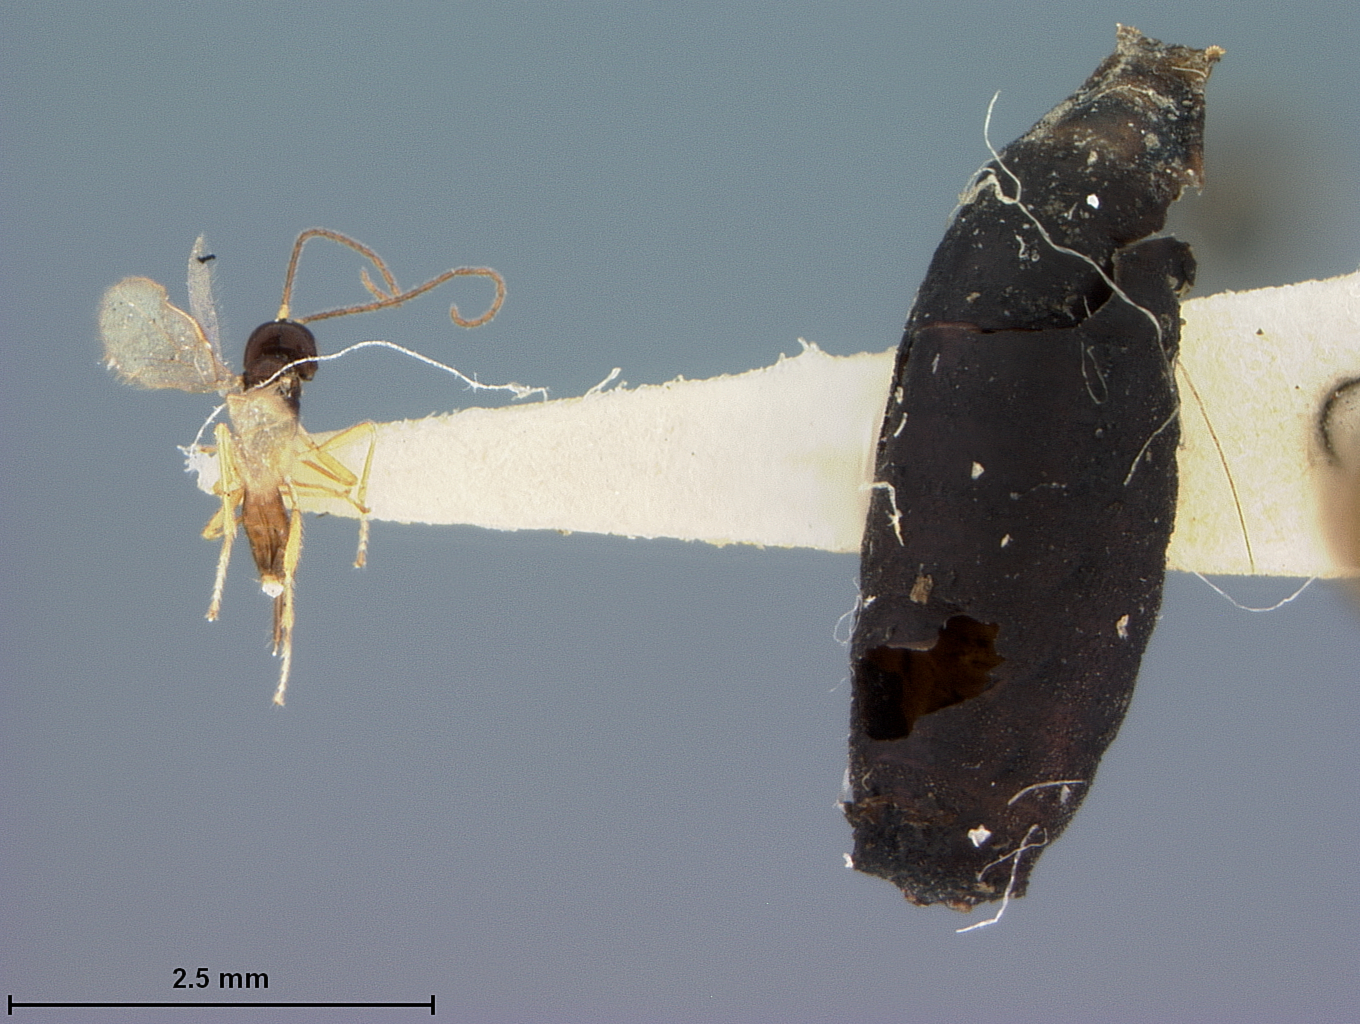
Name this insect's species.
Aphaereta varipedis
